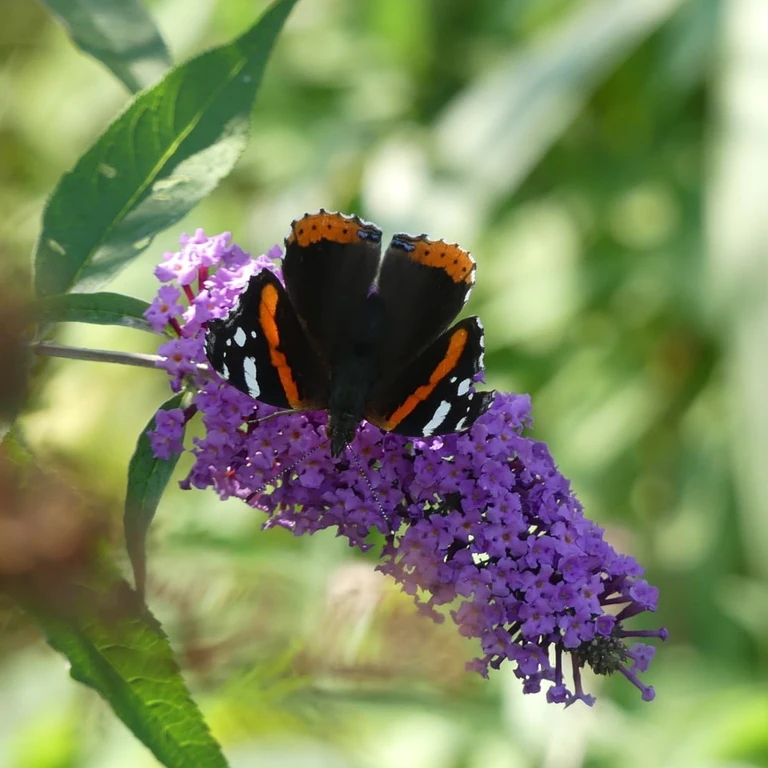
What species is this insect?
Vanessa atalanta
